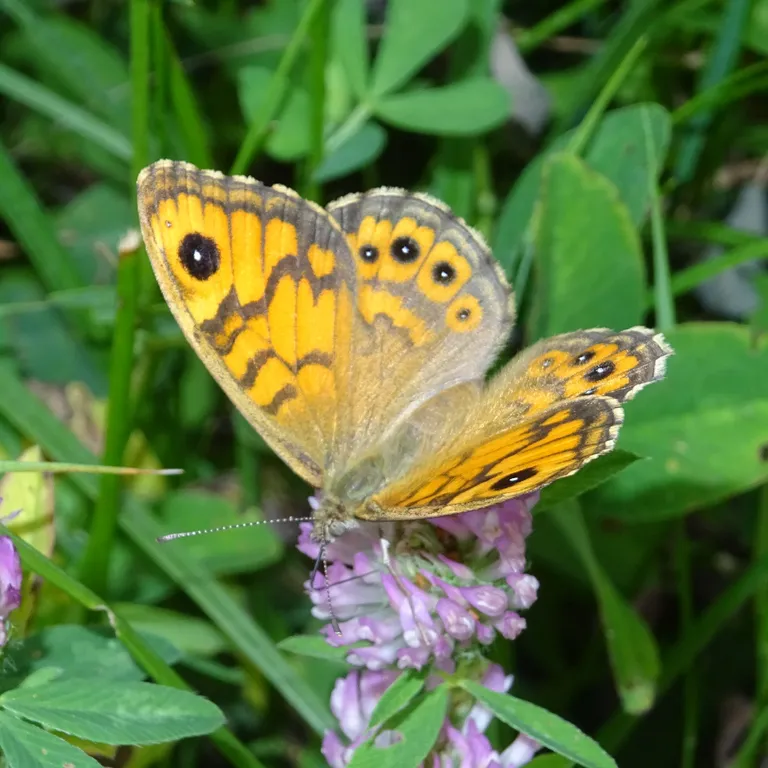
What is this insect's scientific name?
Lasiommata megera (also Pararge megera)
